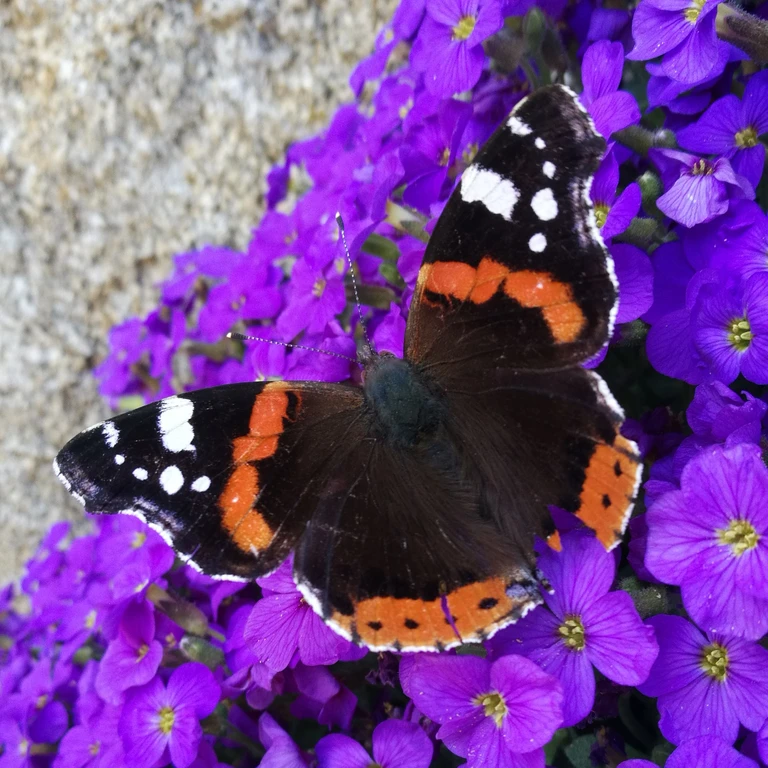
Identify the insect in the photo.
Vanessa atalanta
